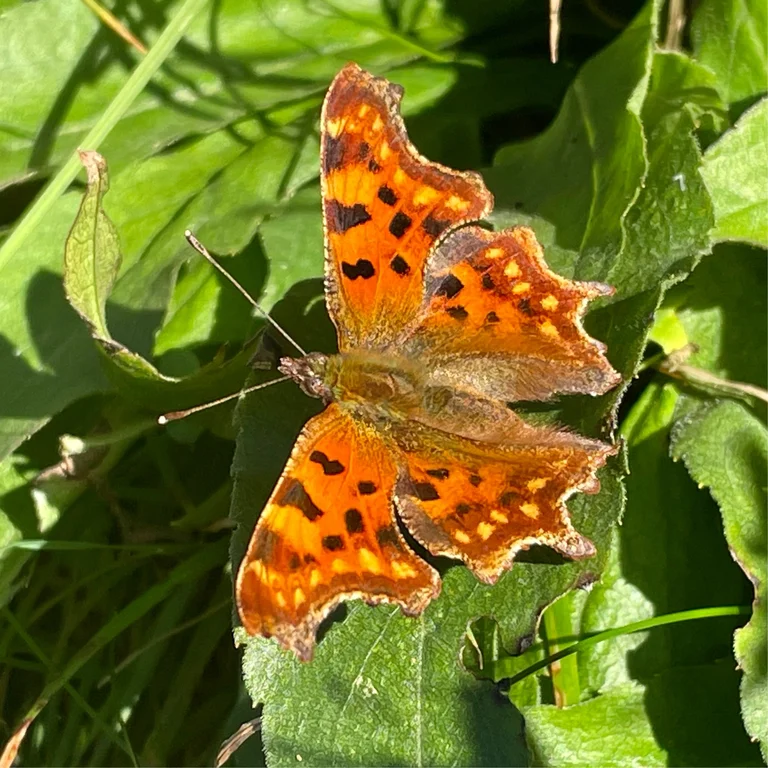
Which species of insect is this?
Polygonia c-album
